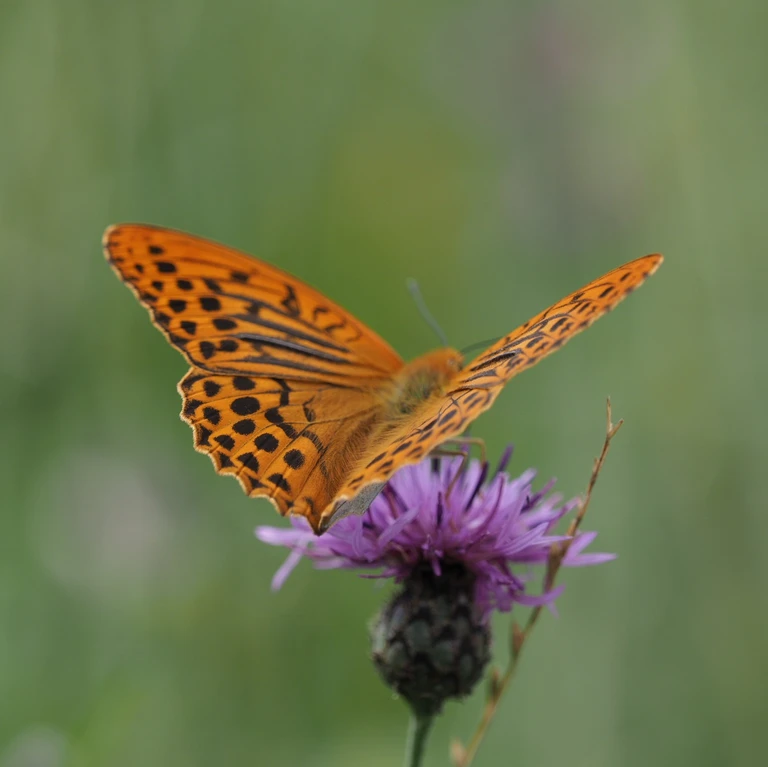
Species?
Argynnis paphia
